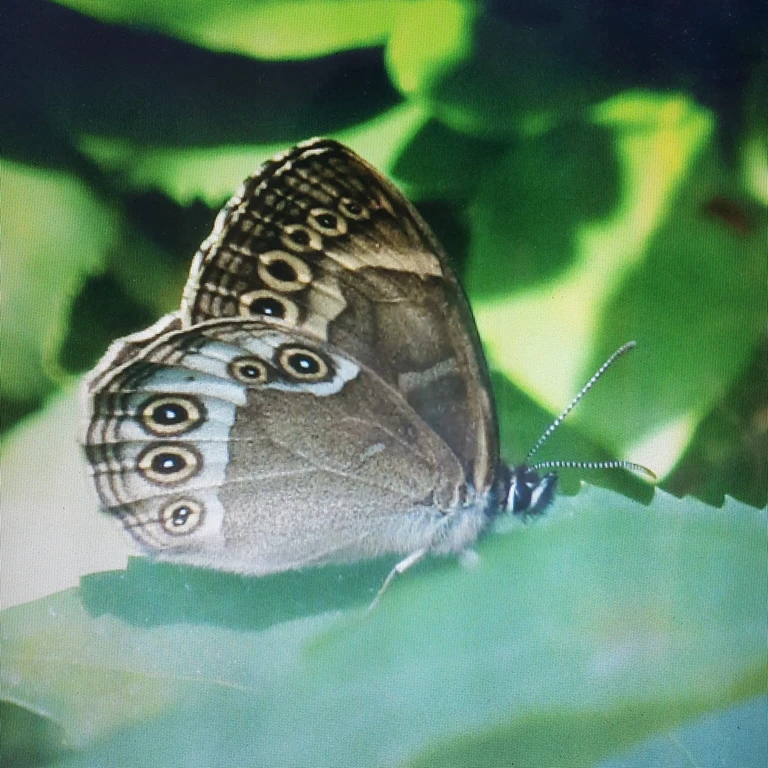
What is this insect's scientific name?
Lopinga achine (also Pararge achine)
